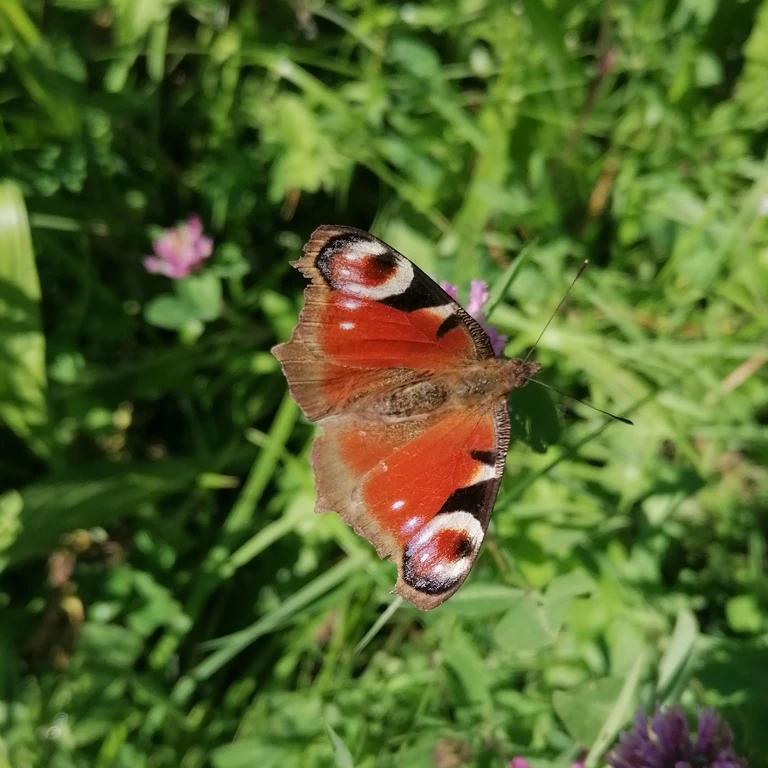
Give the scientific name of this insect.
Aglais io
